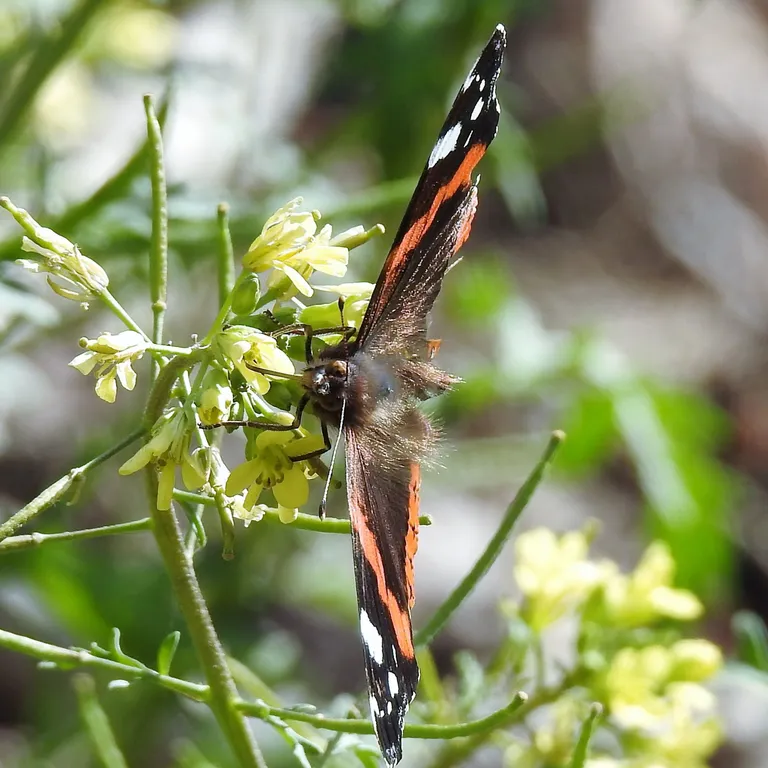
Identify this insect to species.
Vanessa atalanta
